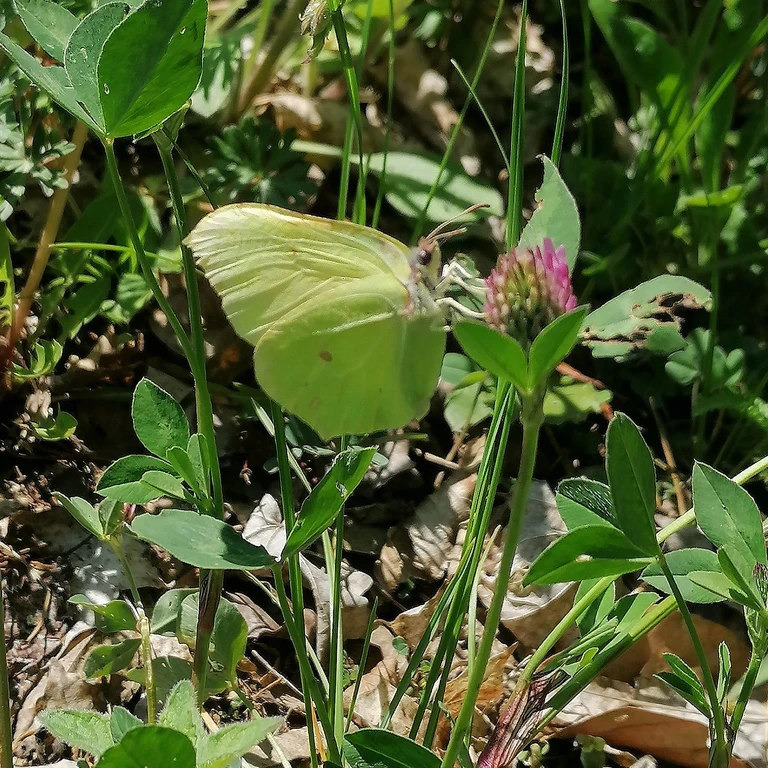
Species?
Gonepteryx rhamni
